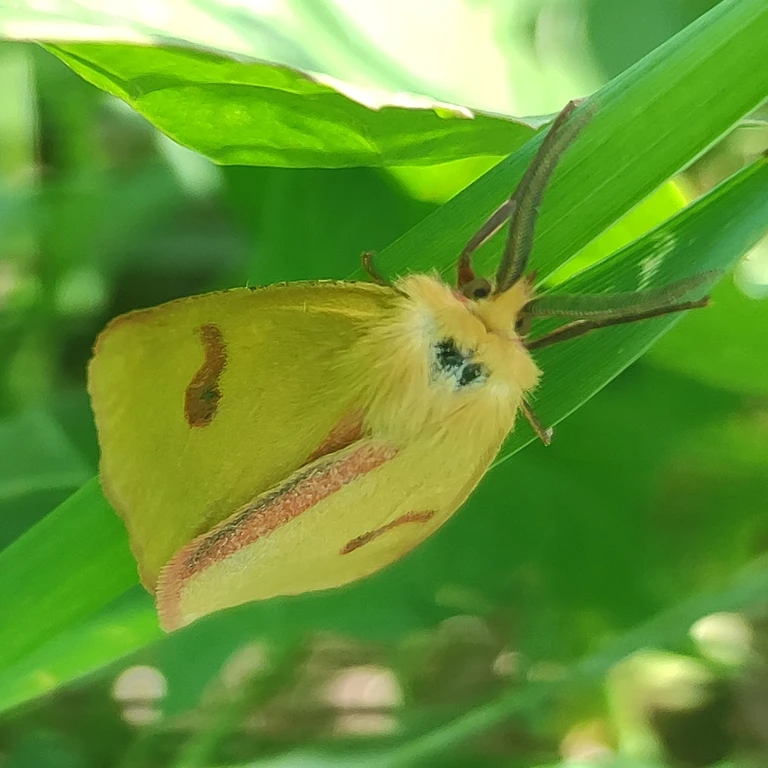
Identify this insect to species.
Diacrisia sannio
